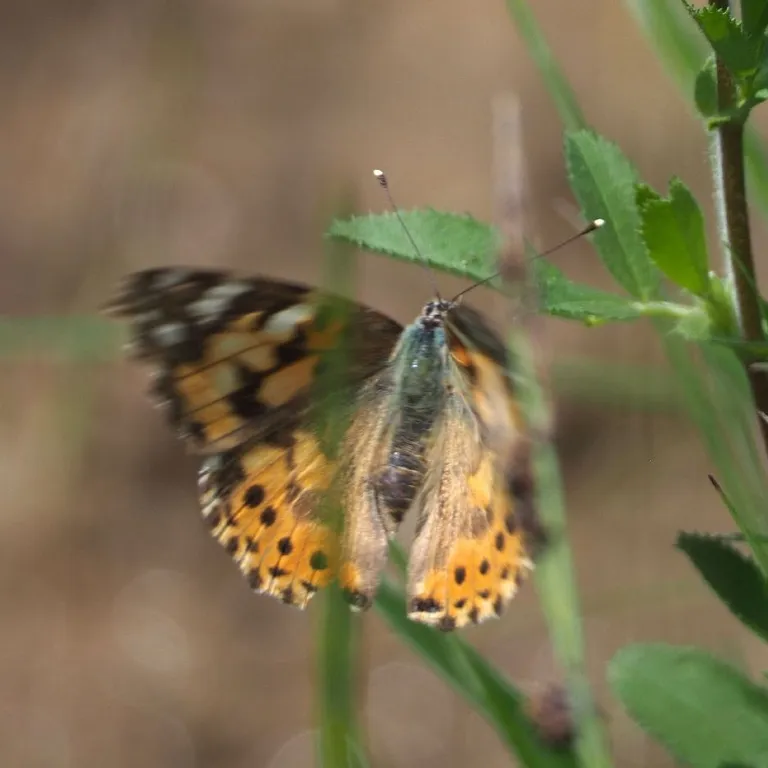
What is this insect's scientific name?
Vanessa cardui
